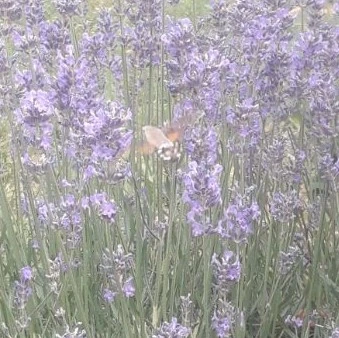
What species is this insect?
Macroglossum stellatarum
